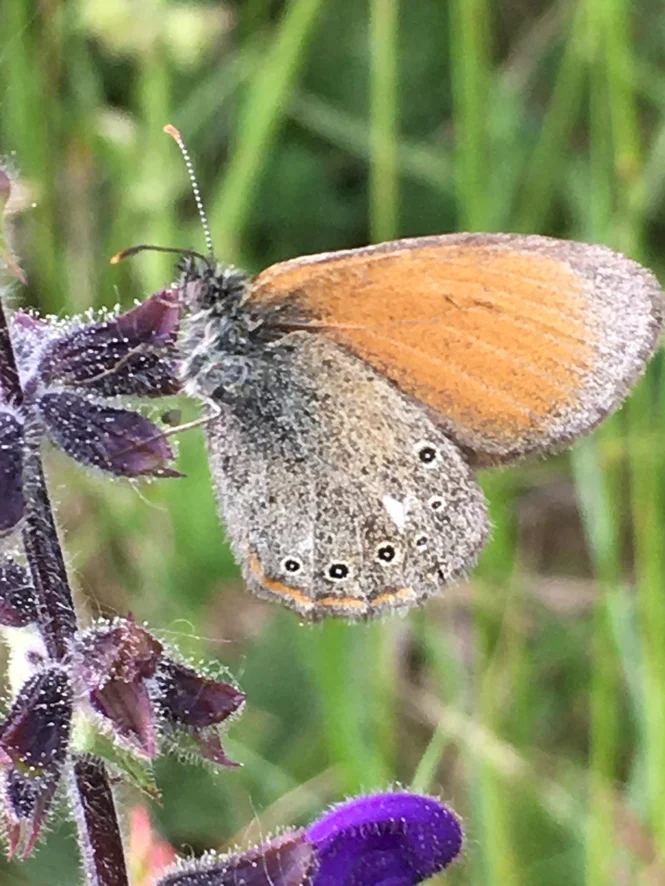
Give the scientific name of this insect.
Coenonympha glycerion (also Coenonympha iphis)
